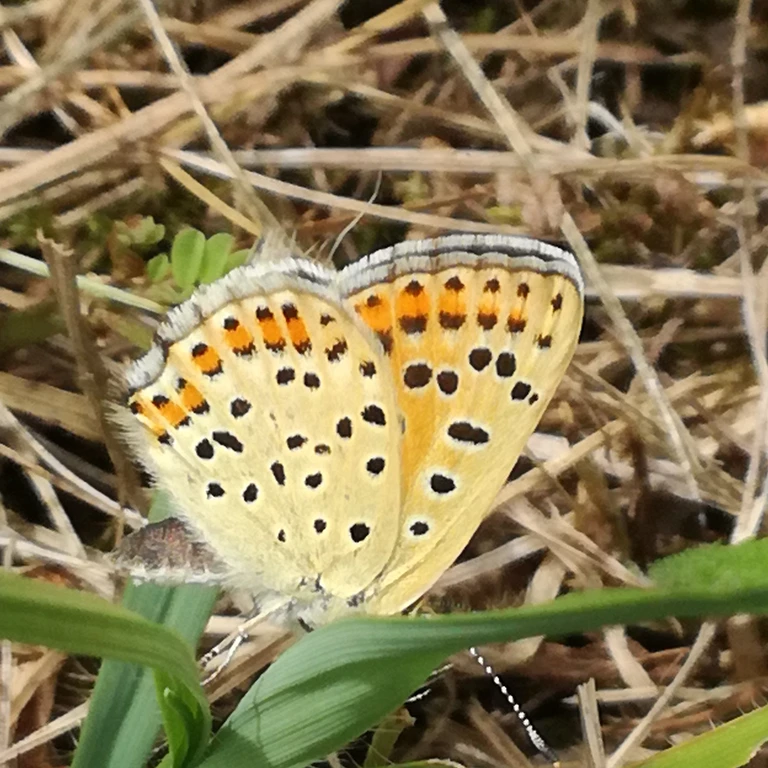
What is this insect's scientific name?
Lycaena tityrus (also Loweia tityrus)
